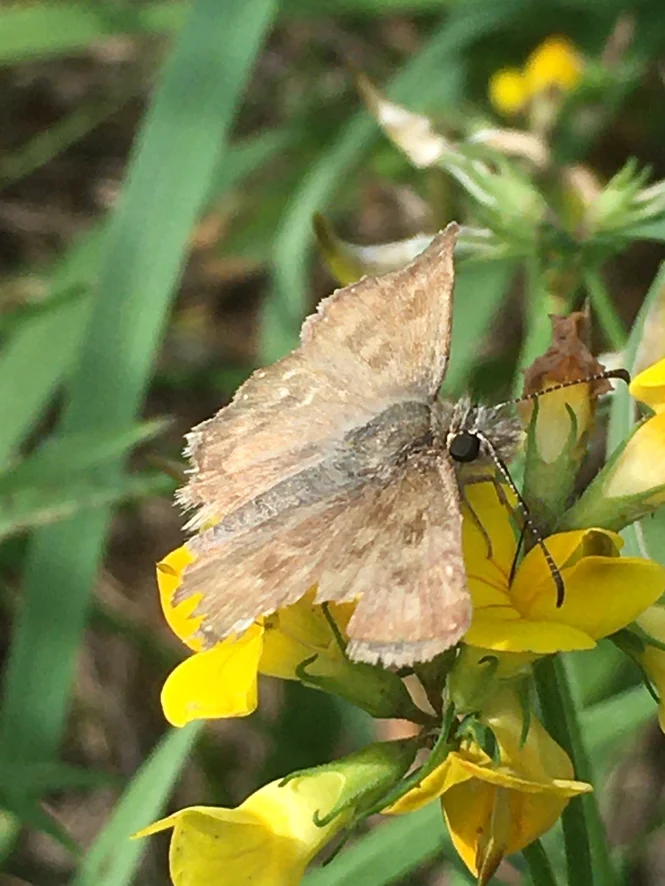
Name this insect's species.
Erynnis tages
